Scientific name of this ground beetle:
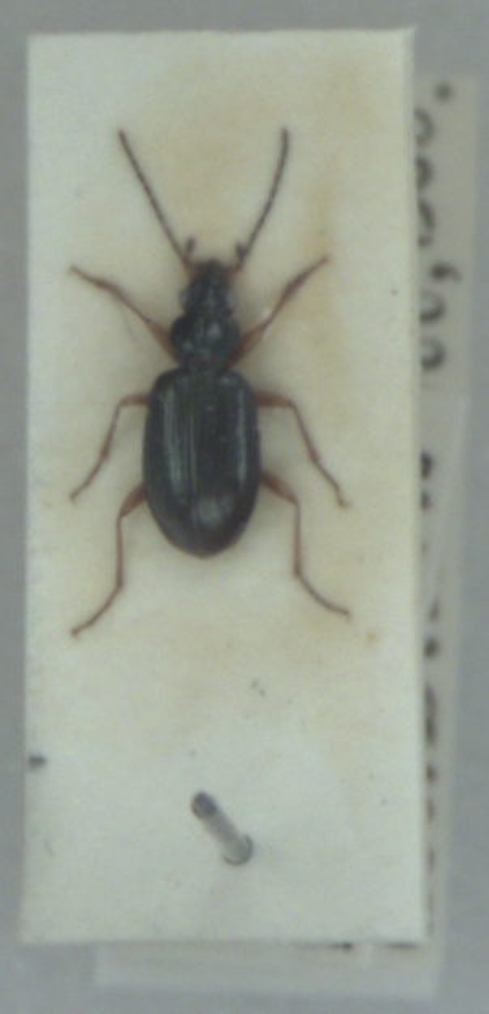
Bembidion monticola
